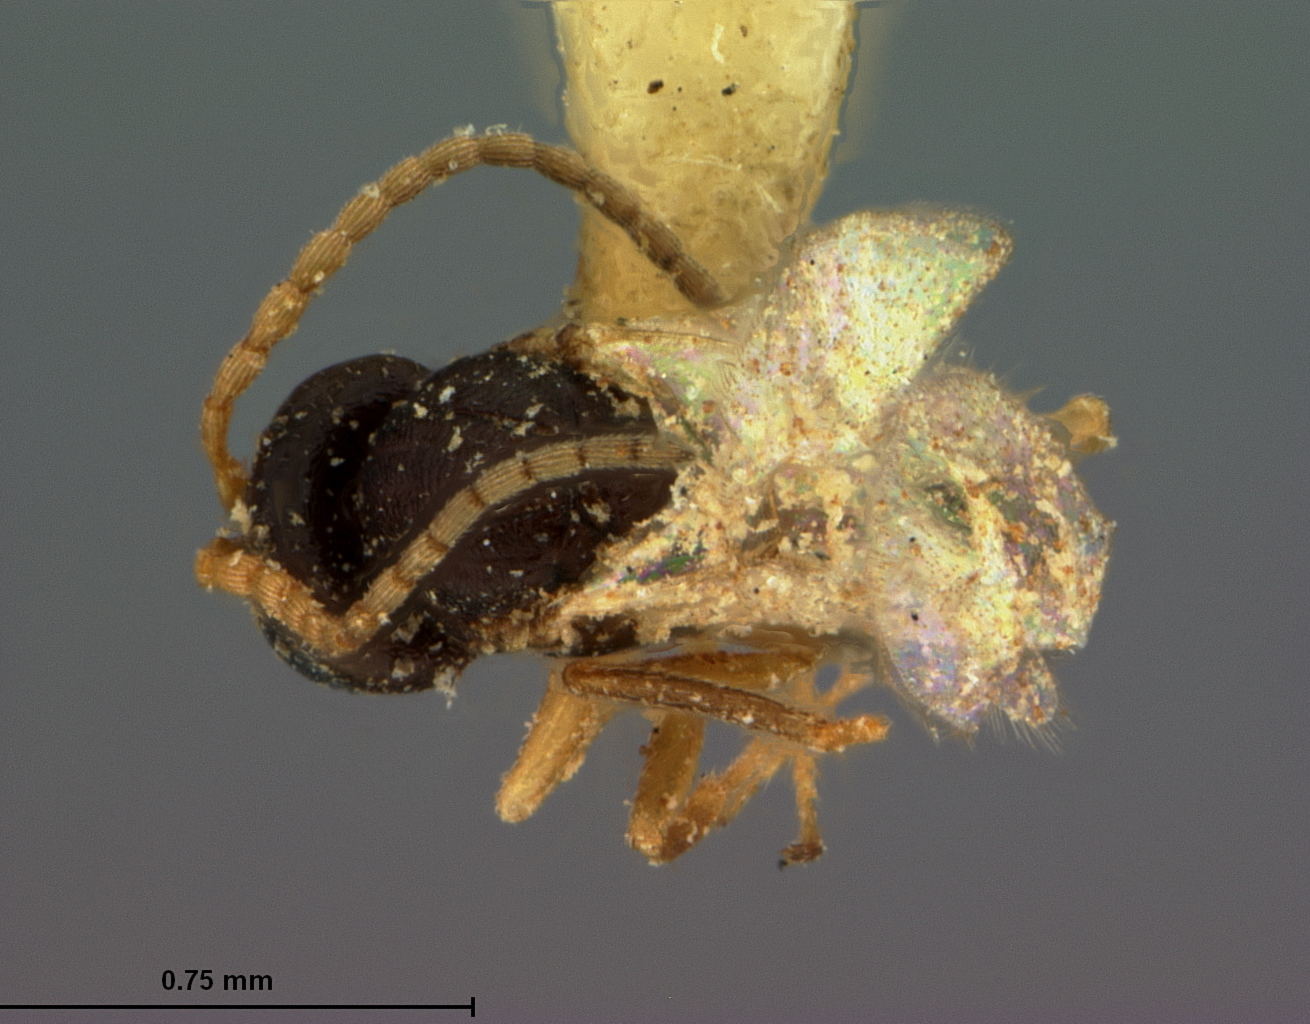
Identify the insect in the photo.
Cynips quercus
